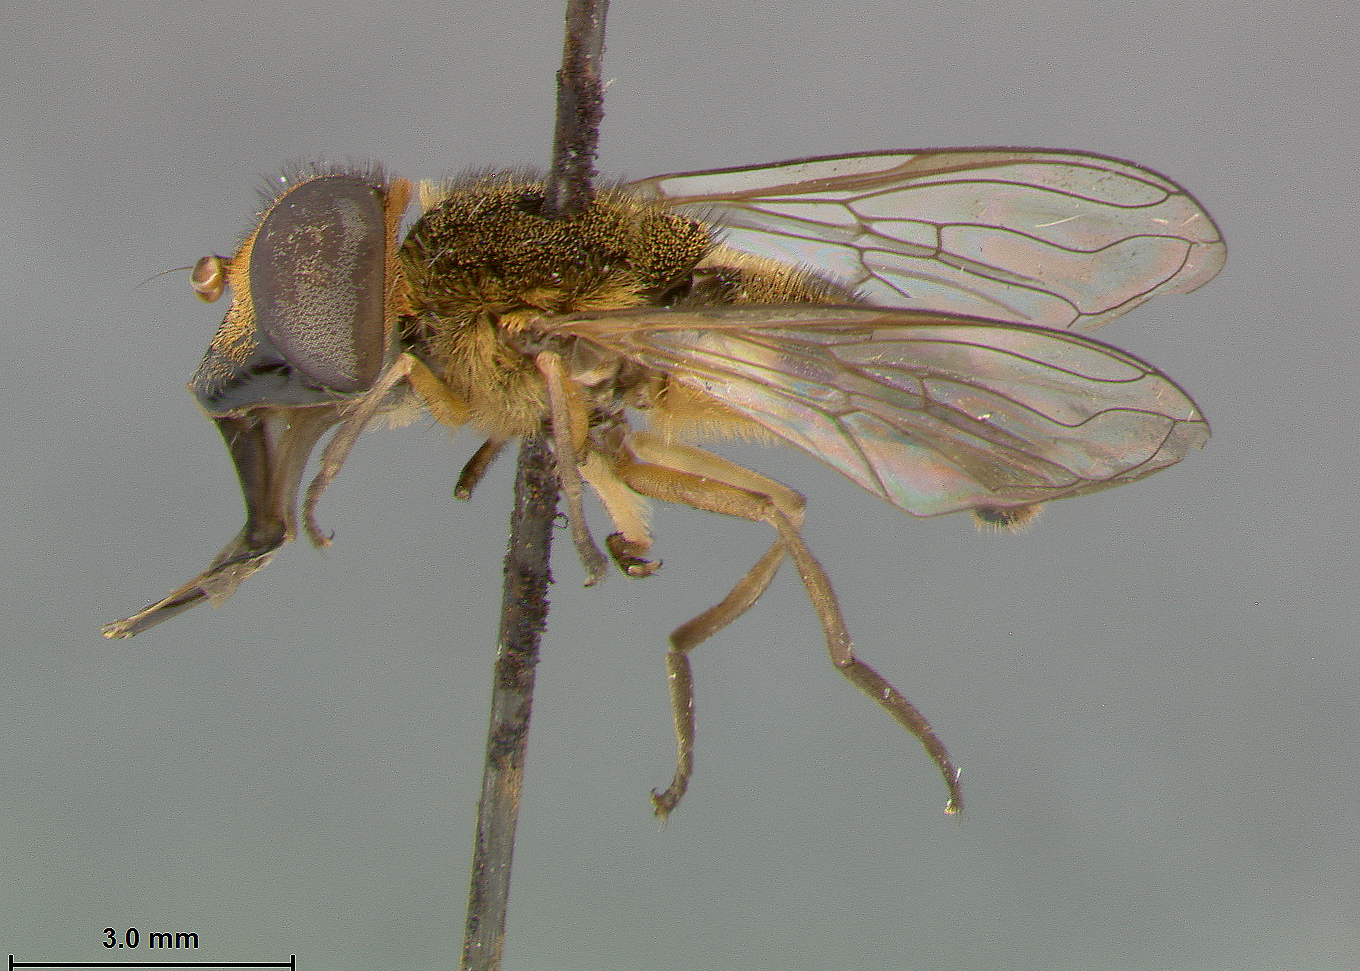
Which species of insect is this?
Dissoptera clarkei
